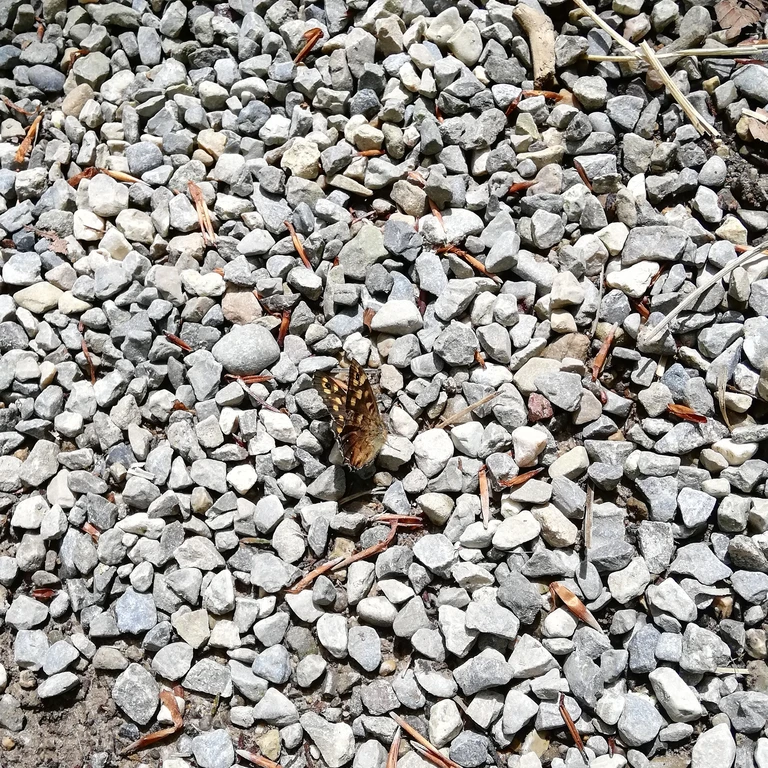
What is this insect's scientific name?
Pararge aegeria
